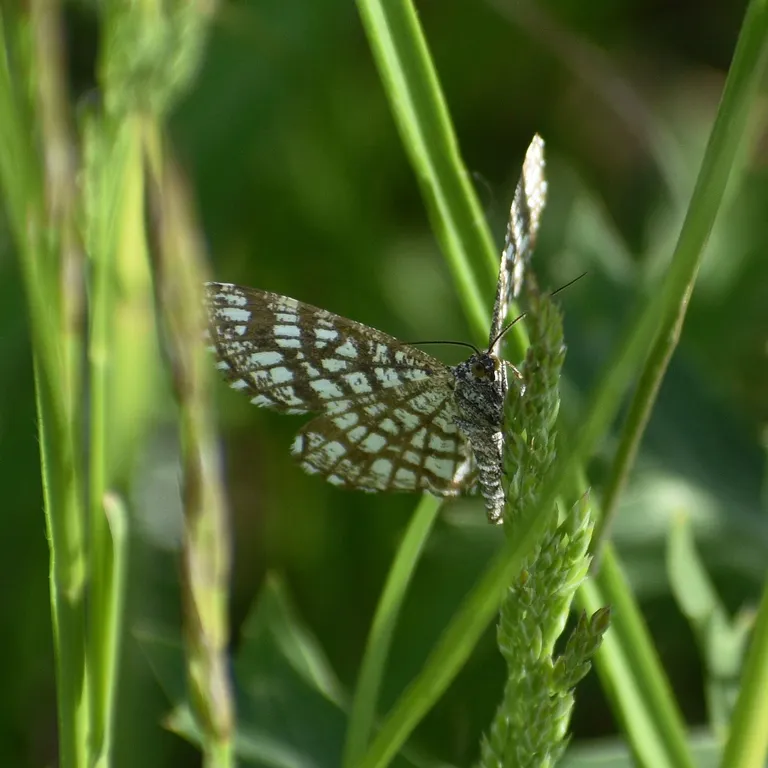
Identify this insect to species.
Chiasmia clathrata
